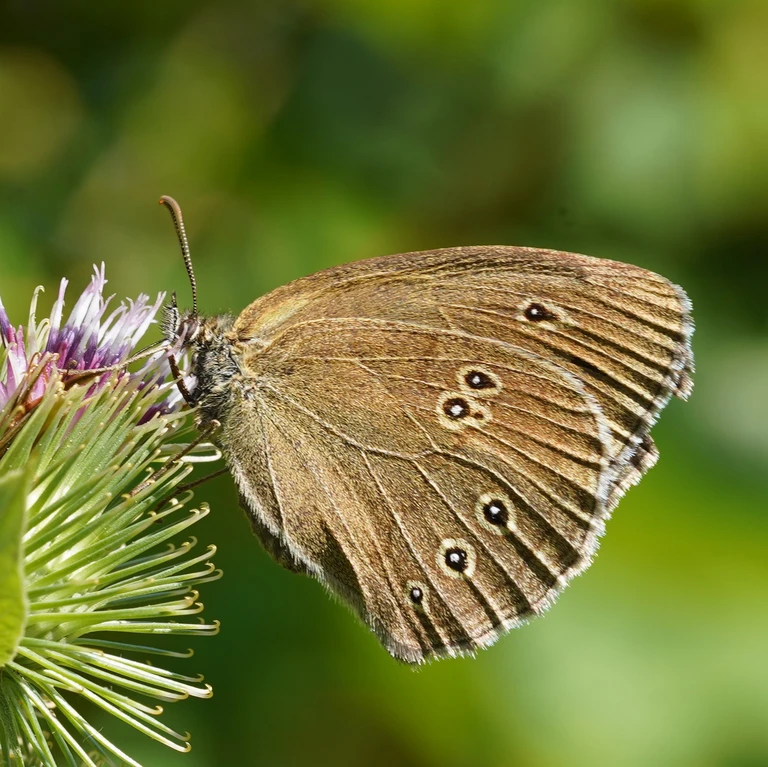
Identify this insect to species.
Aphantopus hyperantus
